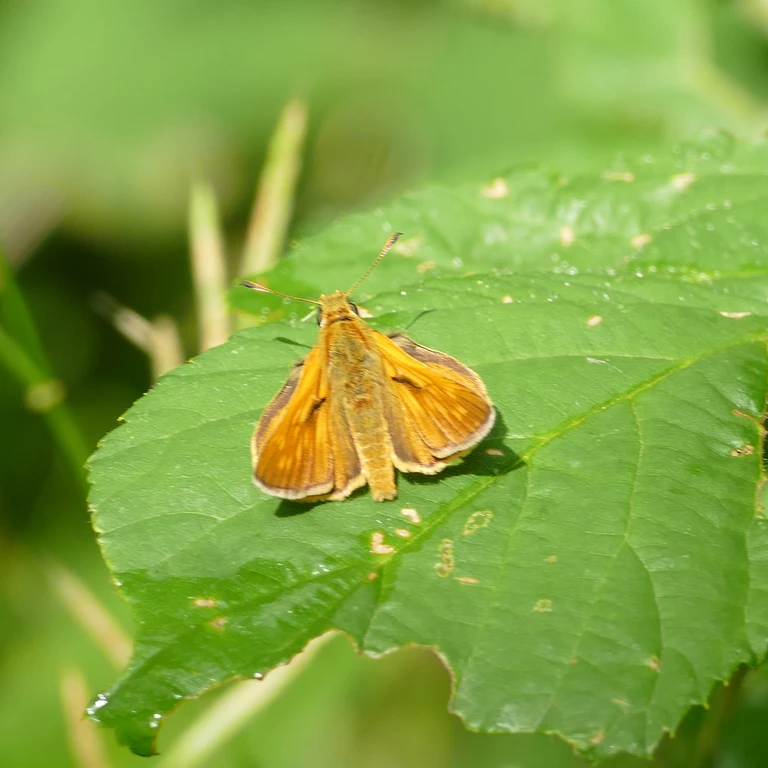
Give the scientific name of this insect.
Ochlodes sylvanus (also Ochlodes venata)
